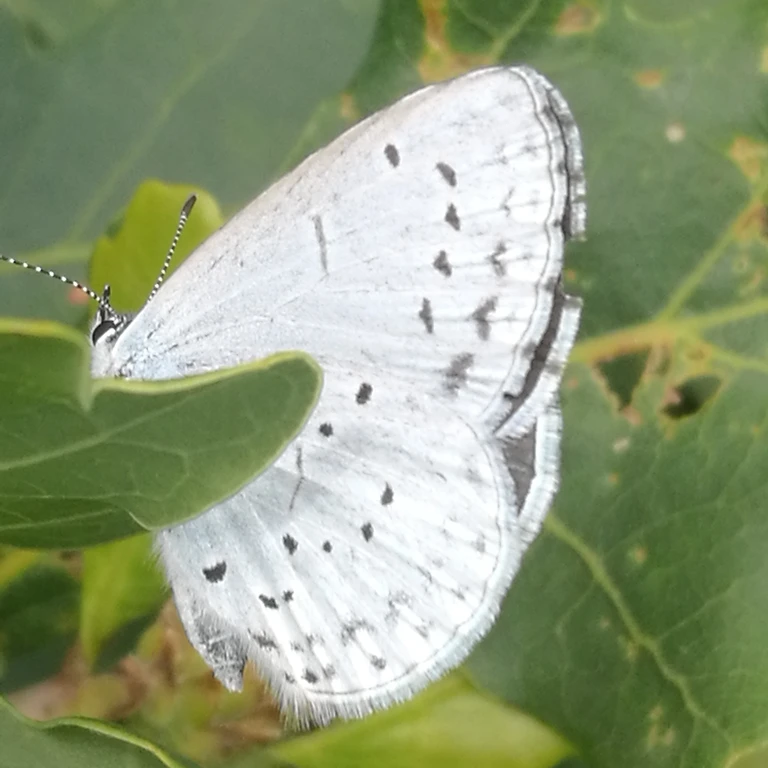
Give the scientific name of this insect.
Celastrina argiolus
